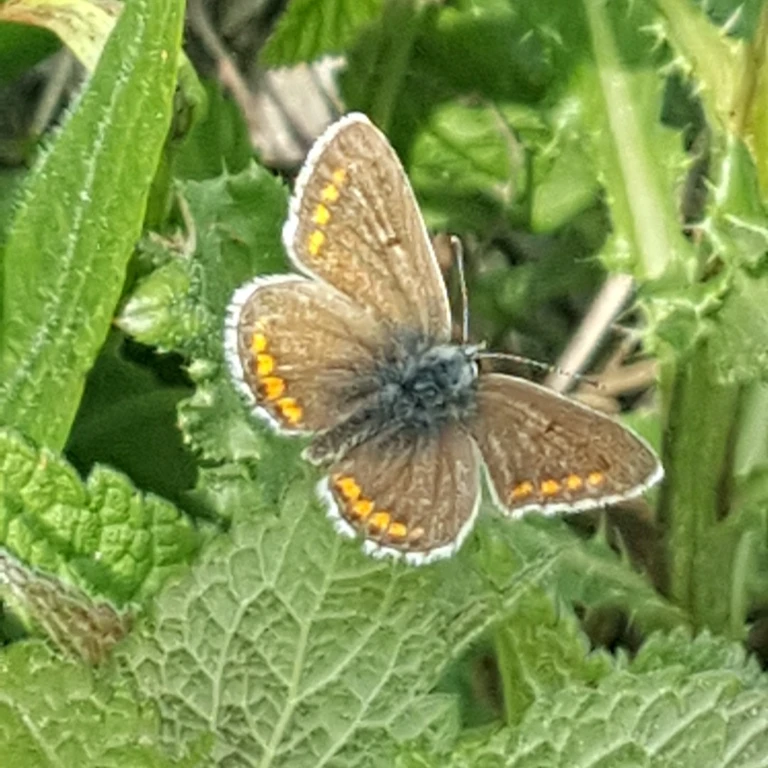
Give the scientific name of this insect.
Aricia agestis/artaxerxes
